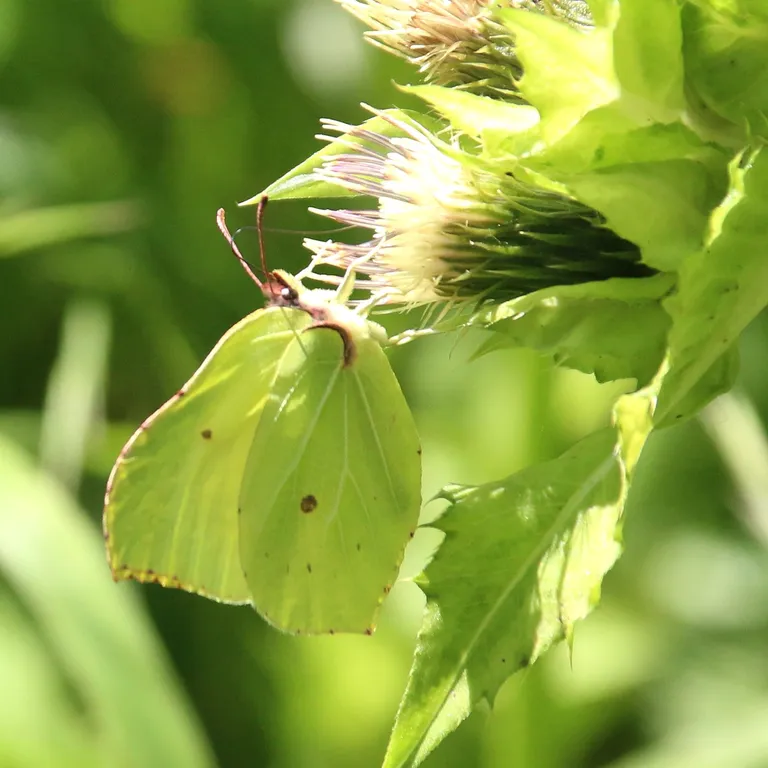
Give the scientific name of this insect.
Gonepteryx rhamni
